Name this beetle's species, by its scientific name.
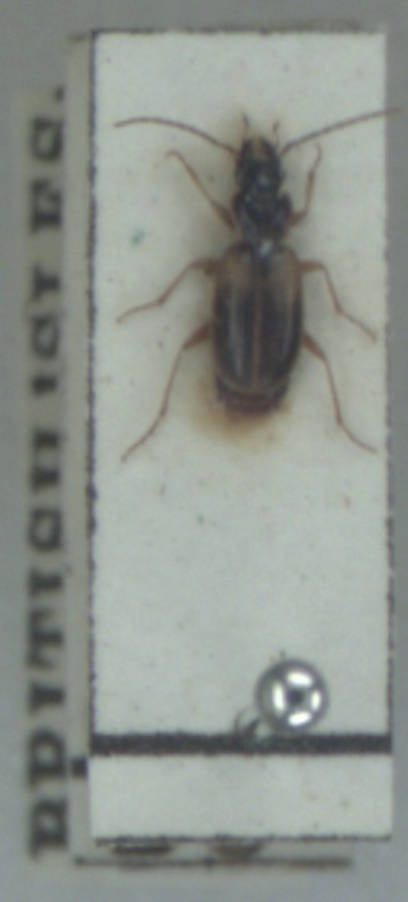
Badister sodalis
